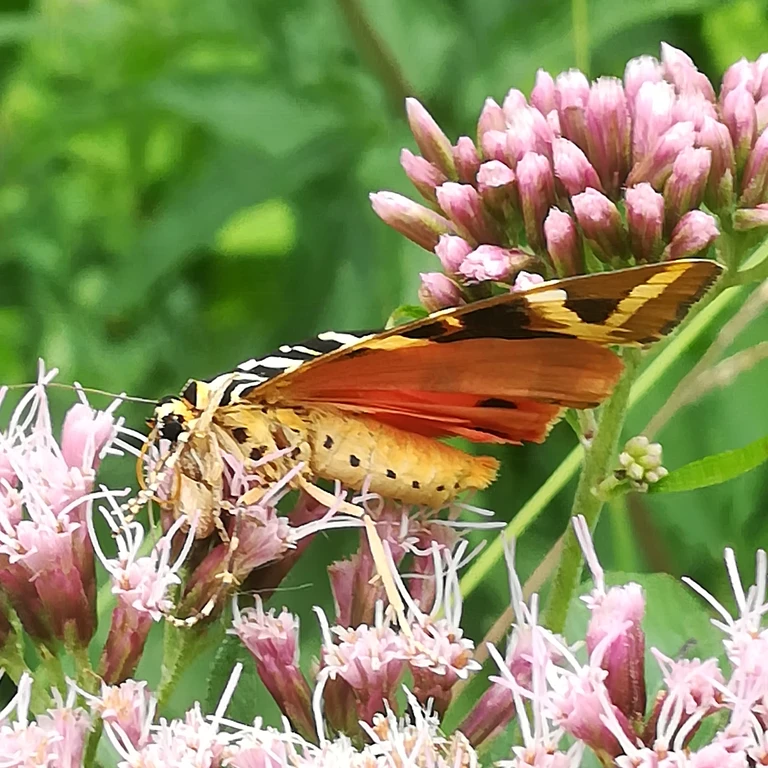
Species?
Euplagia quadripunctaria
